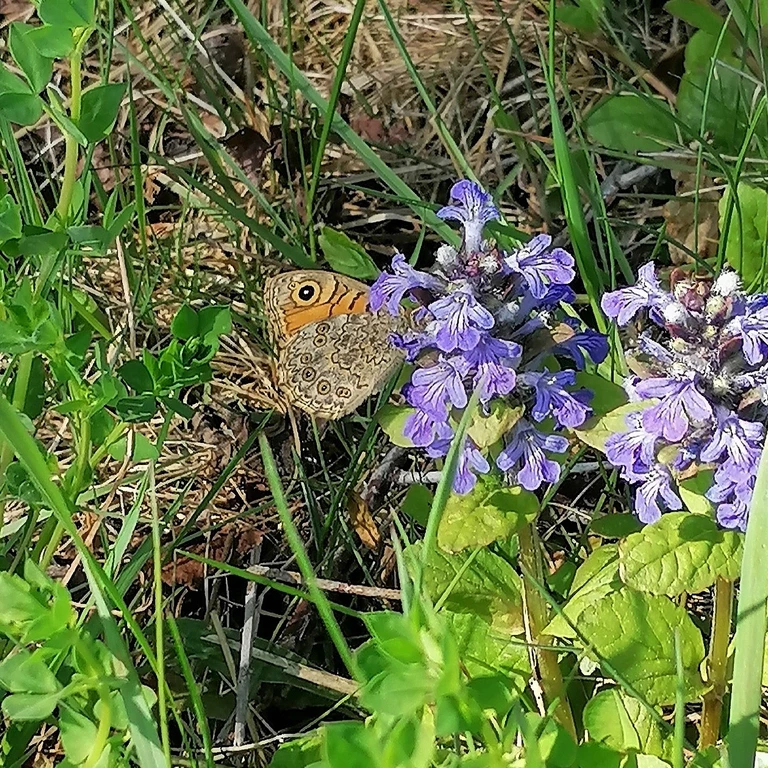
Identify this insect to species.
Lasiommata megera (also Pararge megera)
